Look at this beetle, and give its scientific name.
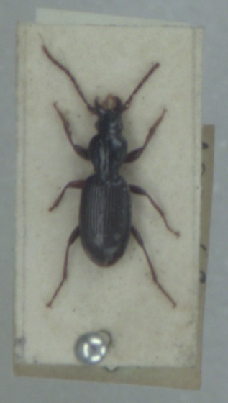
Stomis pumicatus
